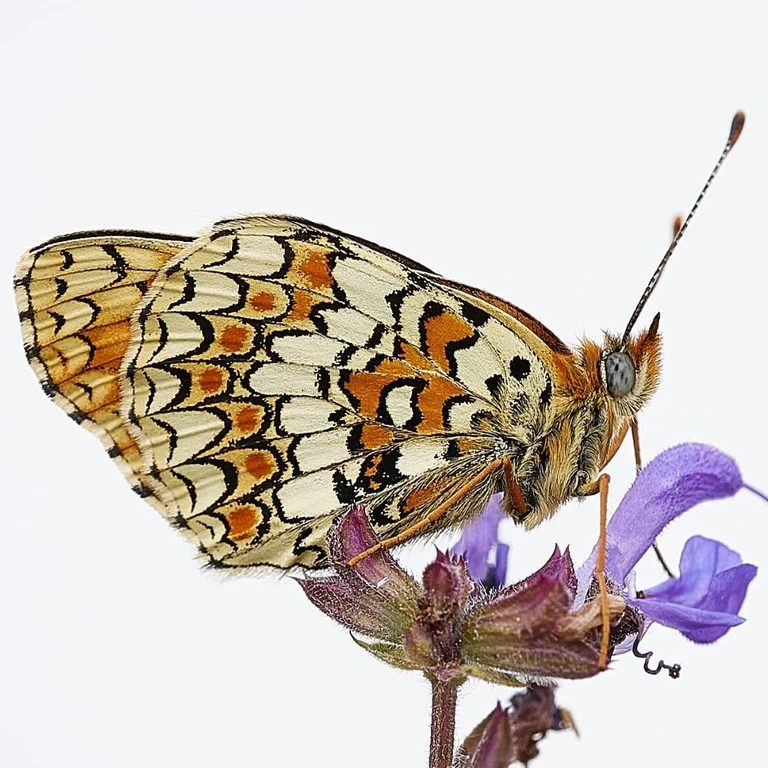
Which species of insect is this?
Melitaea phoebe
